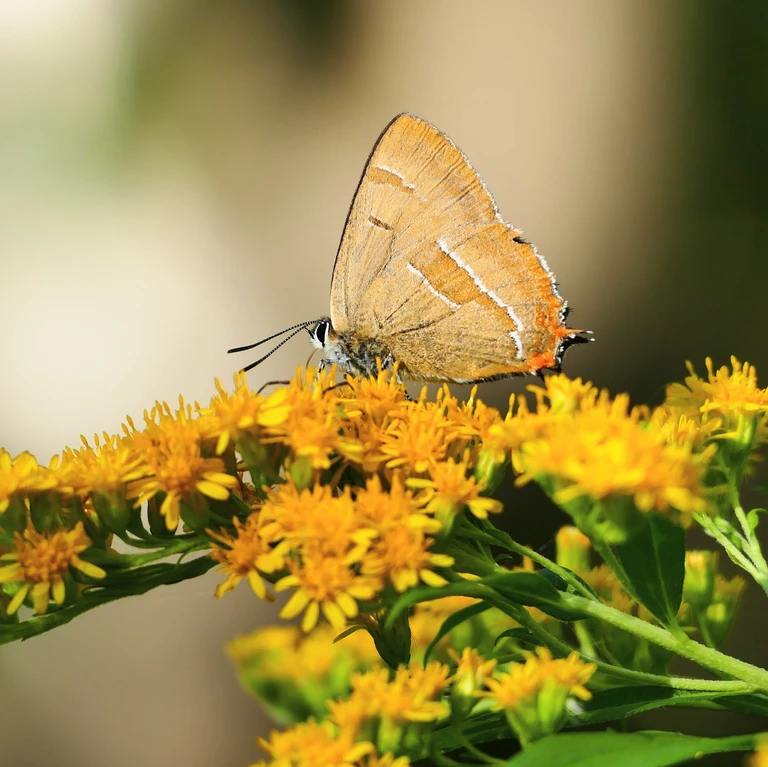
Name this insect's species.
Thecla betulae
